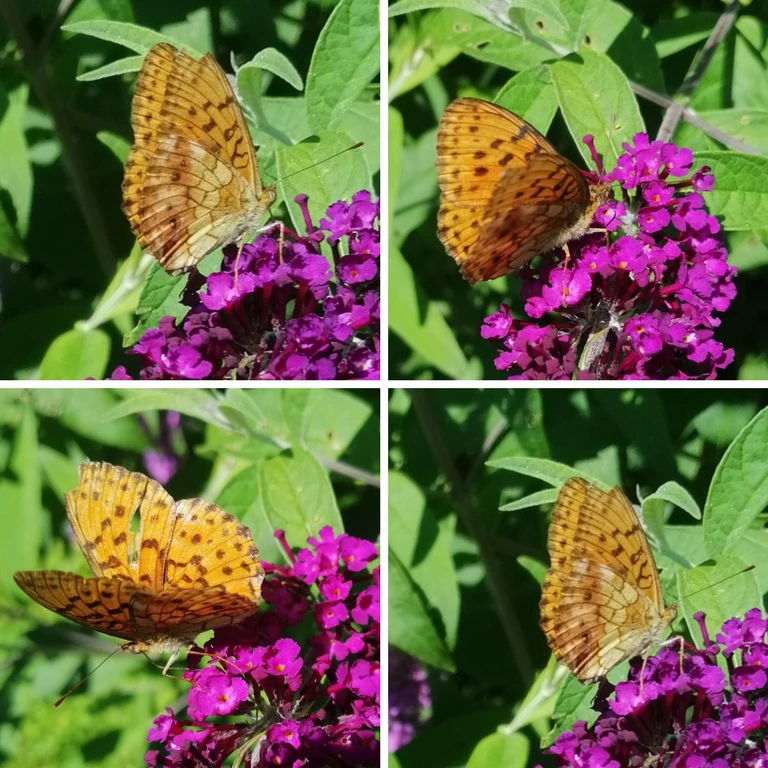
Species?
Brenthis daphne
